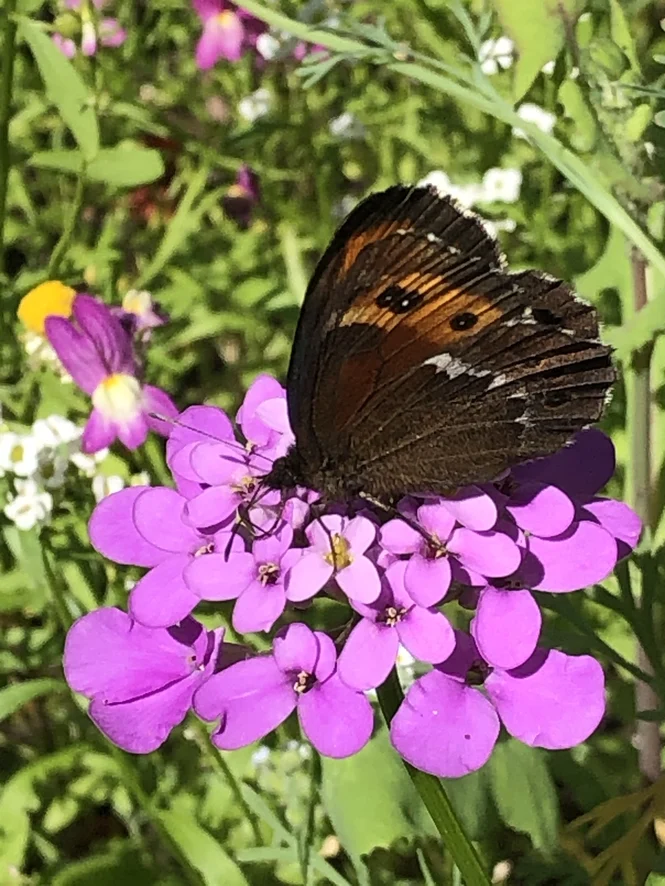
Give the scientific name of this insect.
Erebia ligea
